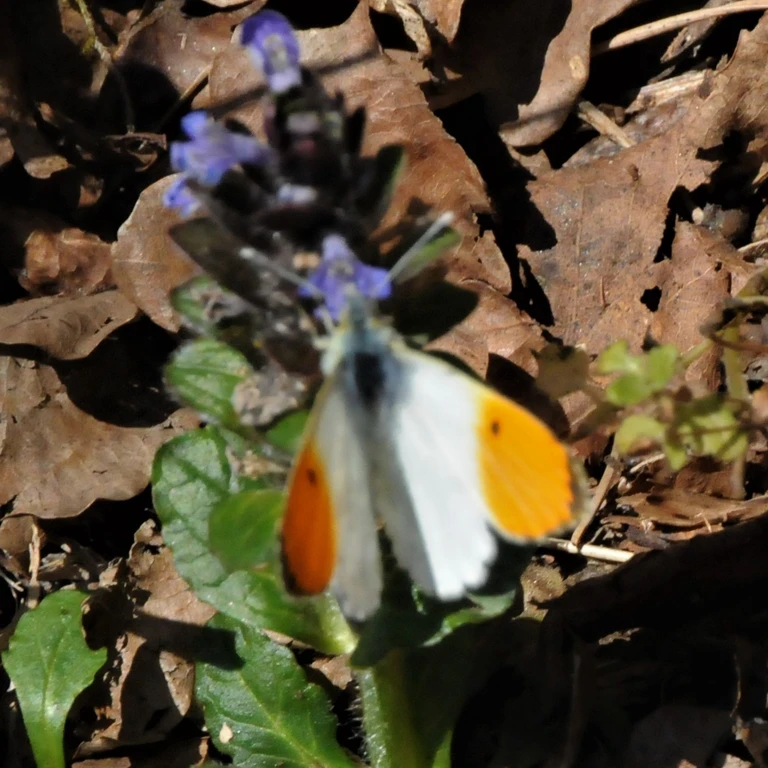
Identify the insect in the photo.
Anthocharis cardamines
